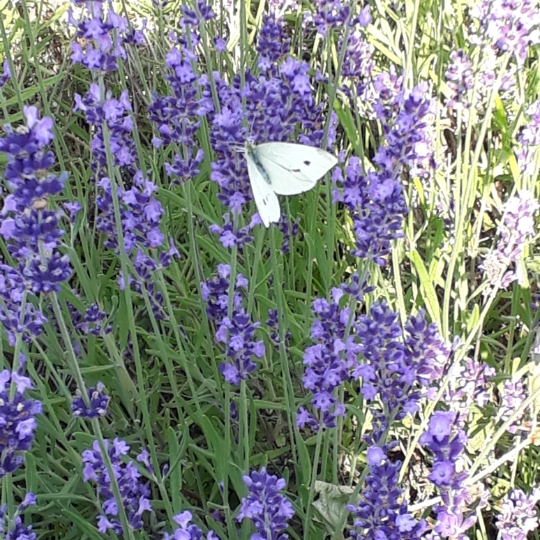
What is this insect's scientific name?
Pieris rapae
